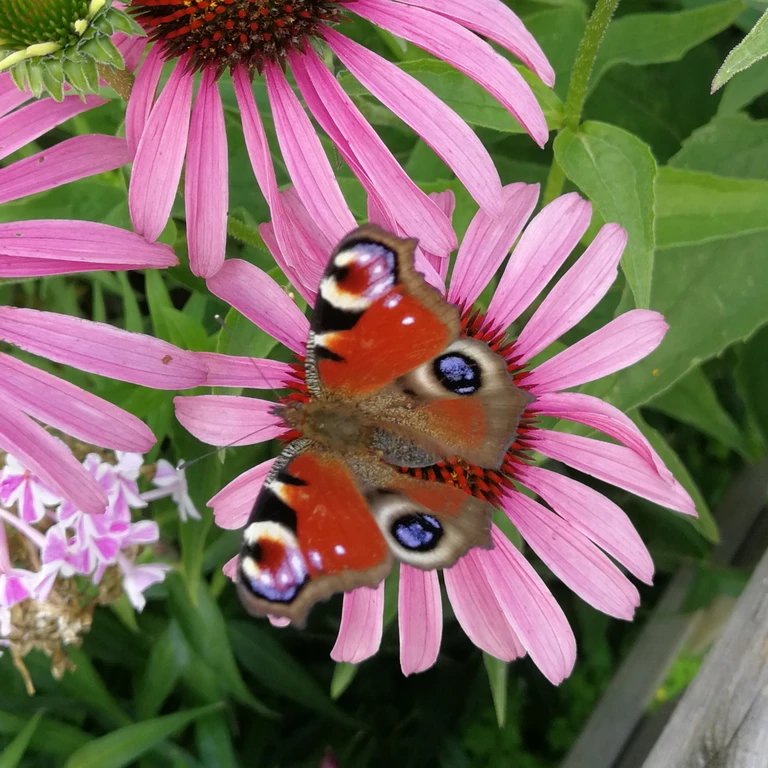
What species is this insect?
Aglais io
